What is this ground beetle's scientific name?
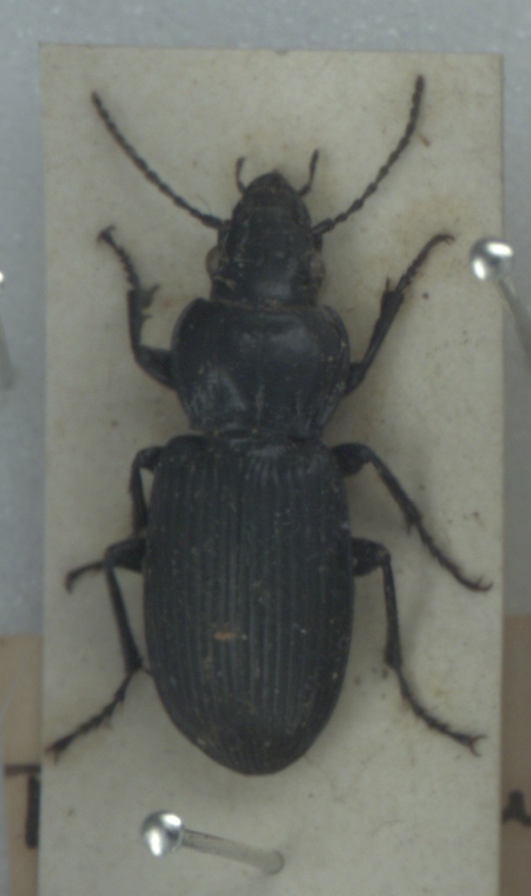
Pterostichus melanarius
